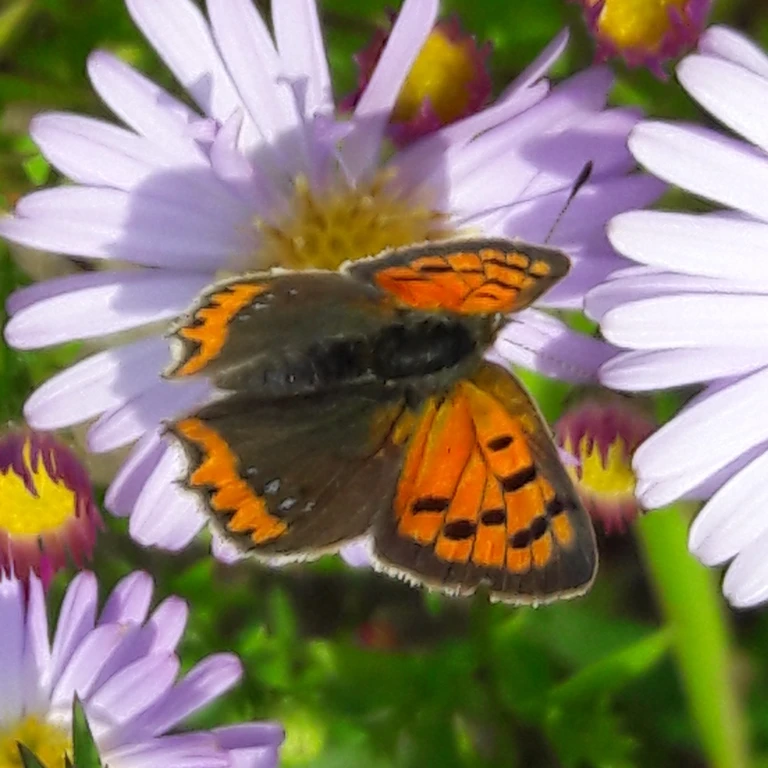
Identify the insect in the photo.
Lycaena phlaeas
